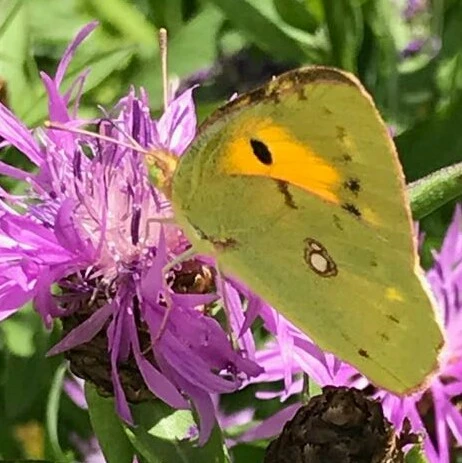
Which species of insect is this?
Colias croceus
